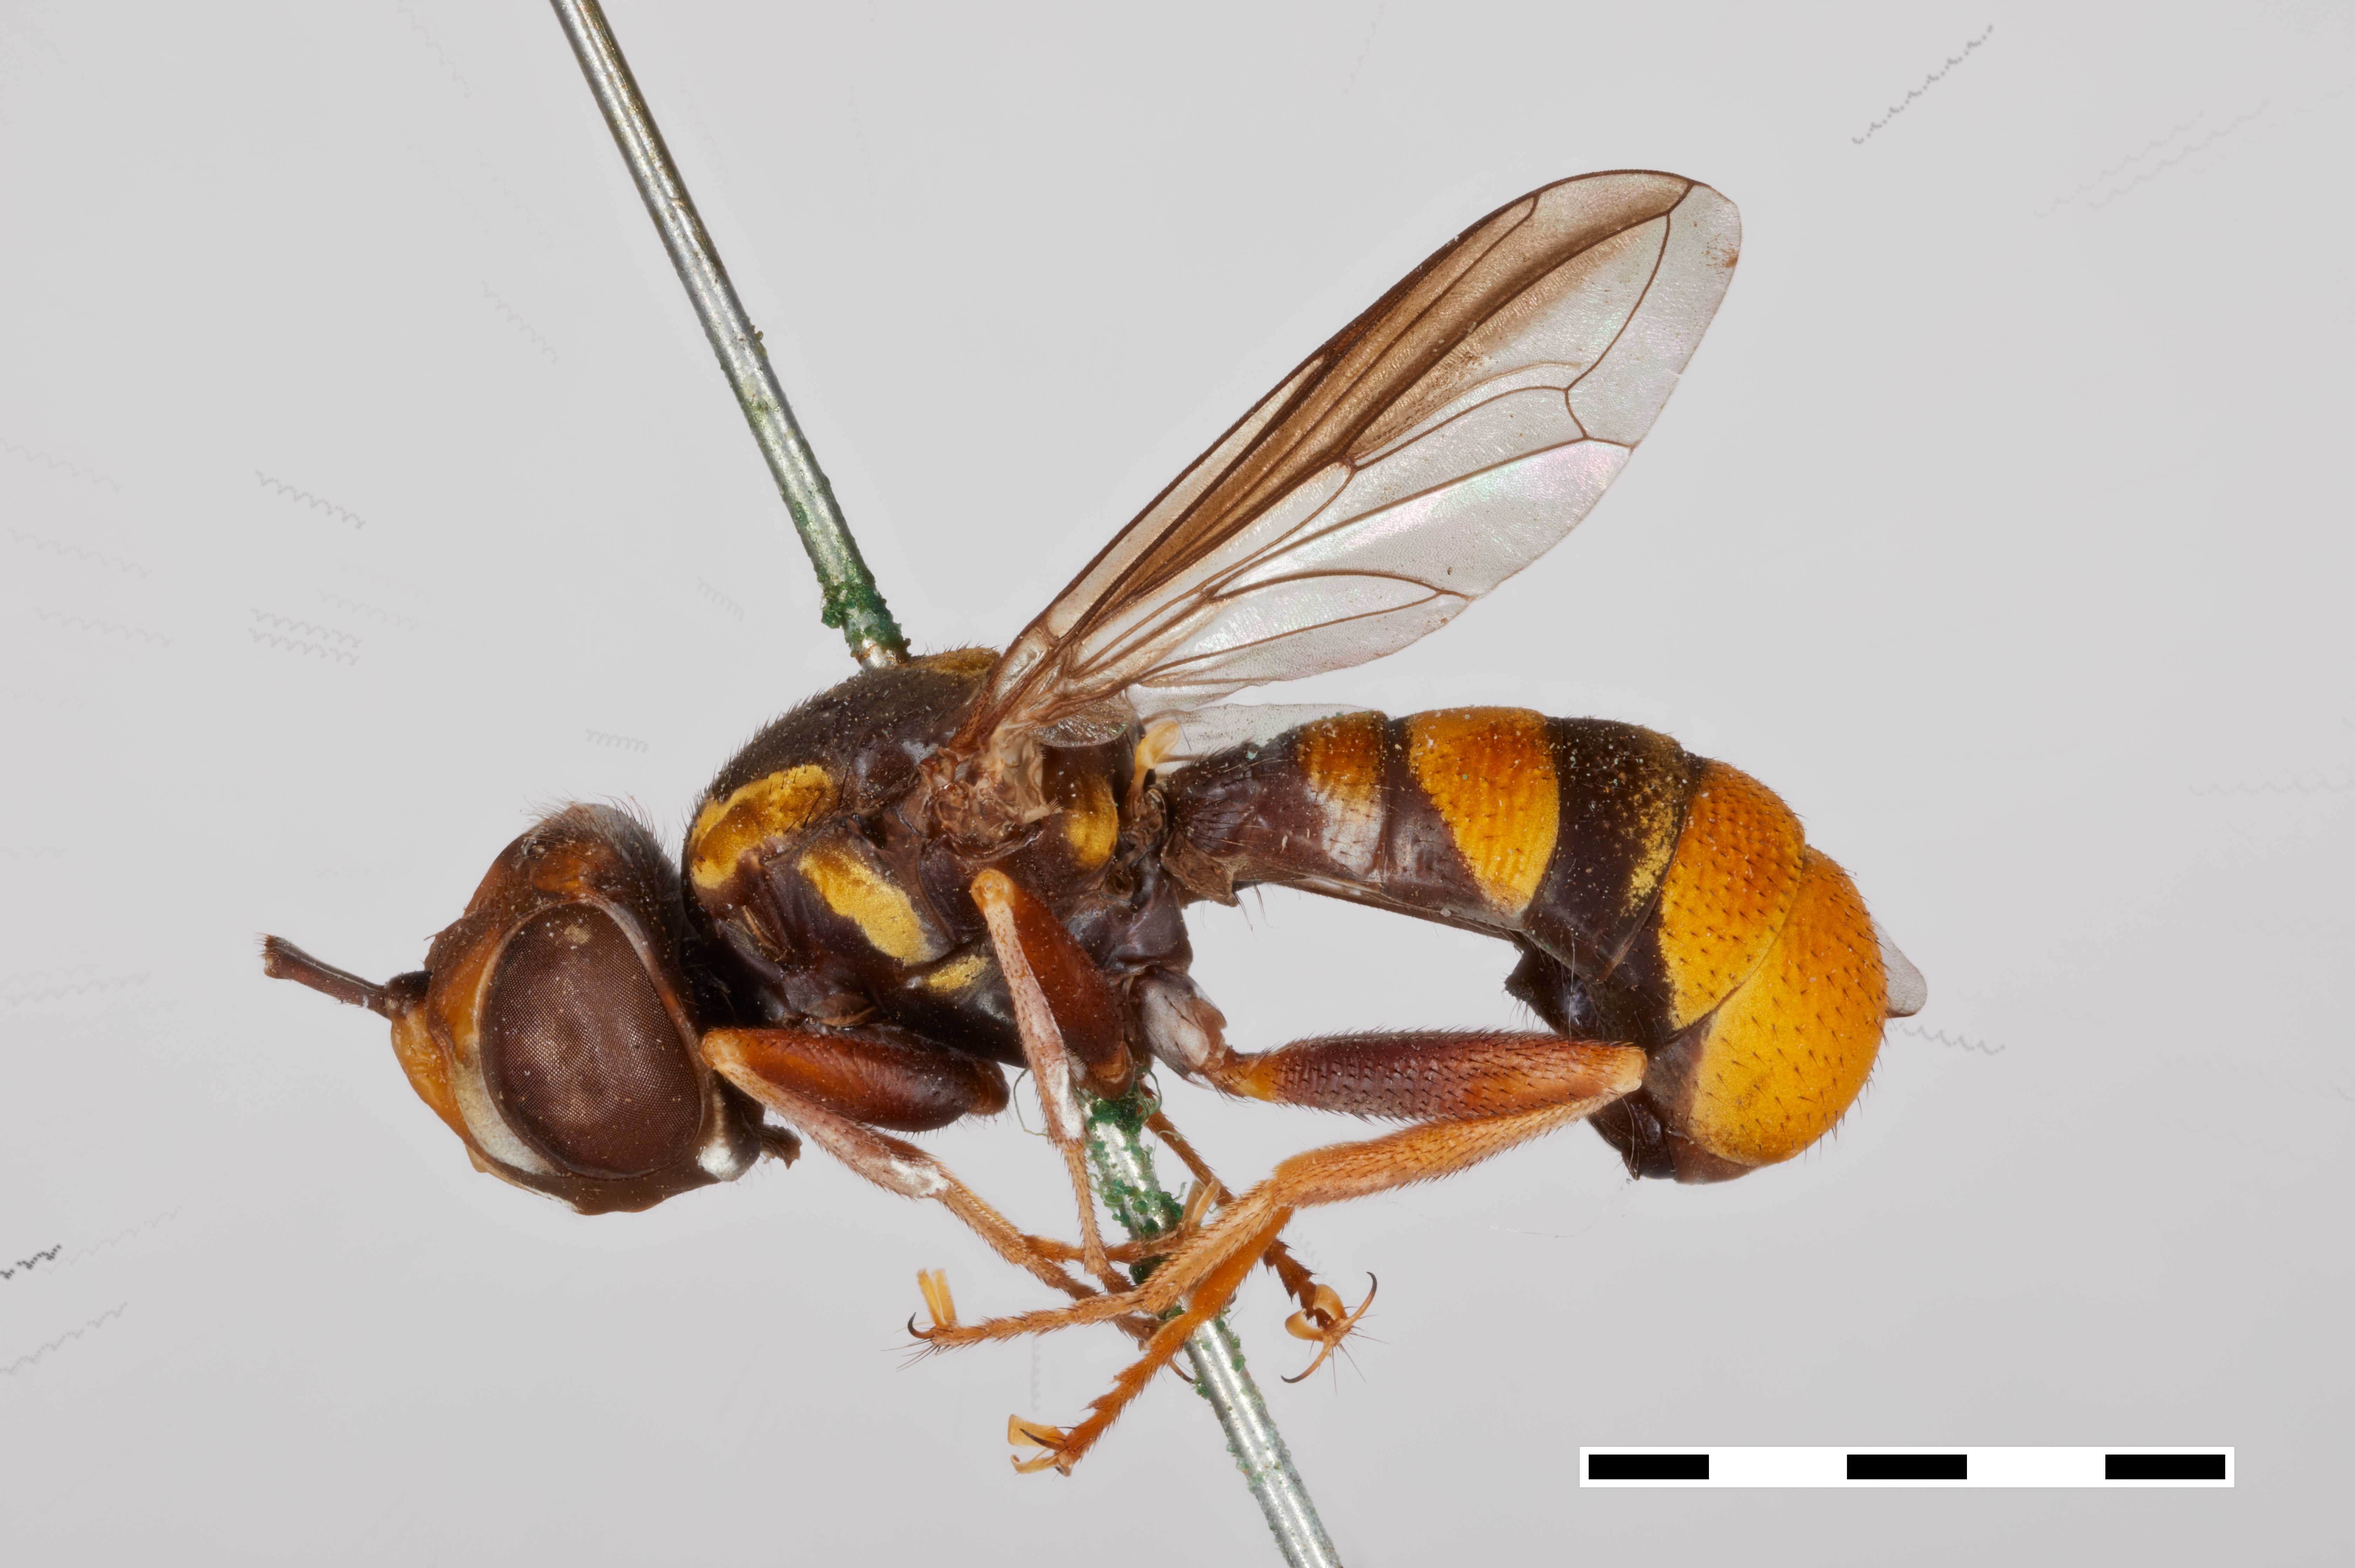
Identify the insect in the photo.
Australaloconops pulcher
